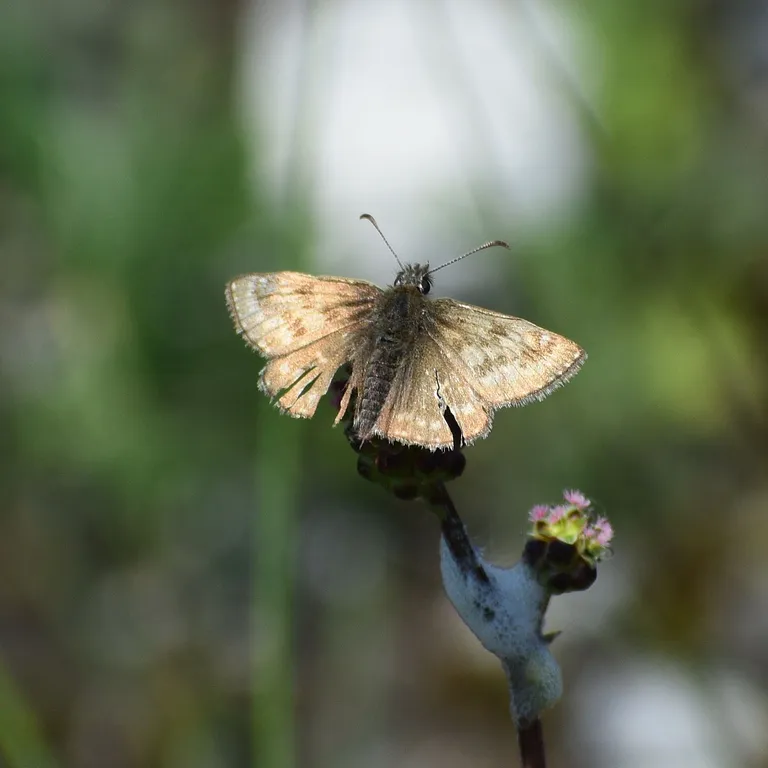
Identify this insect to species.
Erynnis tages
